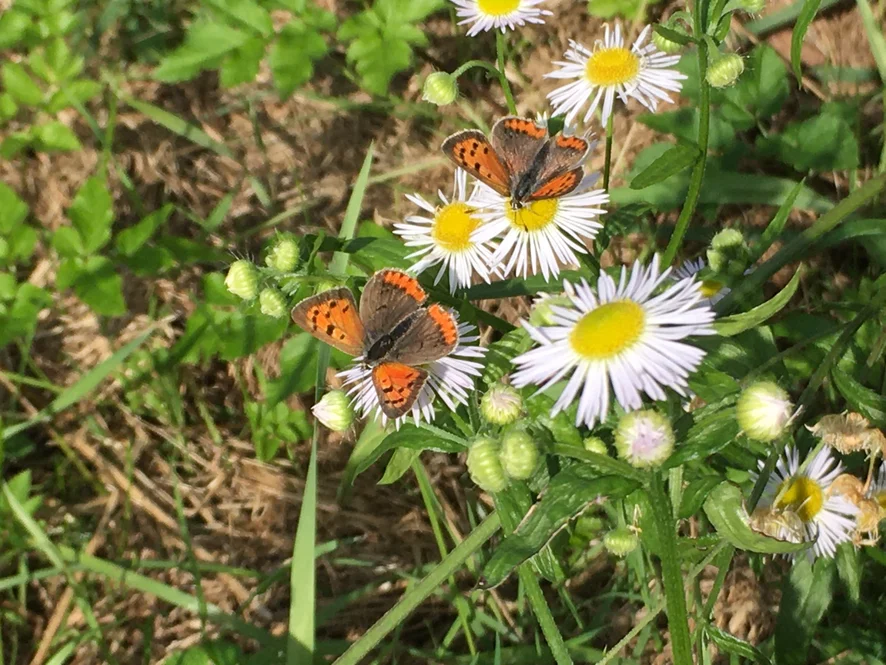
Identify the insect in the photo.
Lycaena phlaeas
